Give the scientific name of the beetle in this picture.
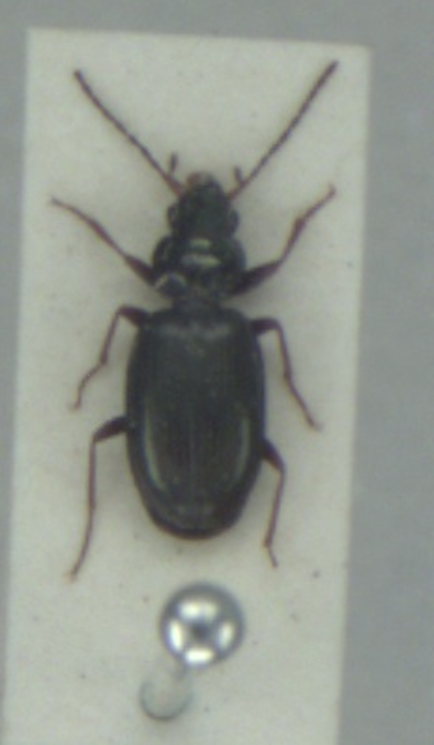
Bembidion deletum
